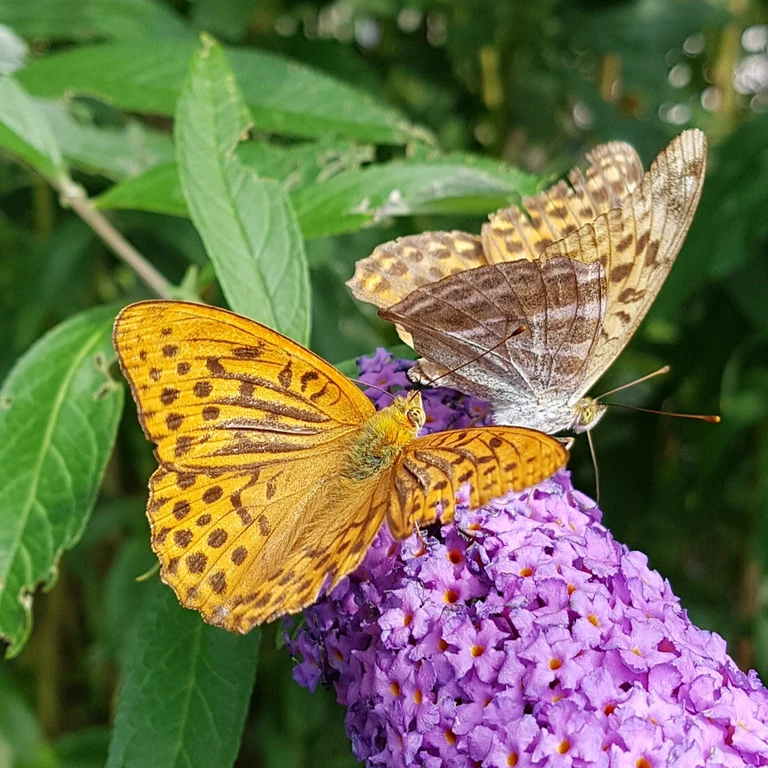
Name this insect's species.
Argynnis paphia
